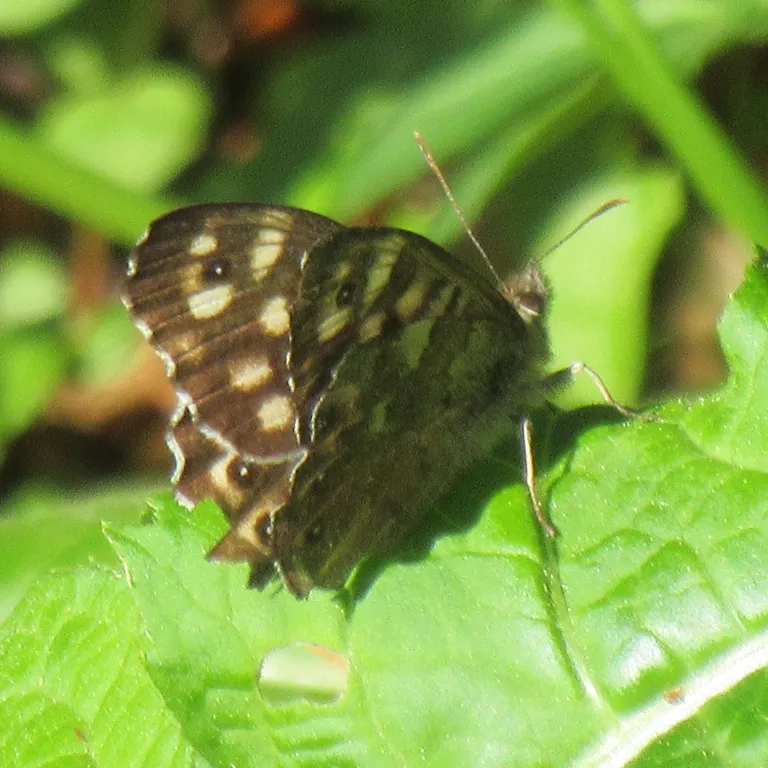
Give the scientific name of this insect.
Pararge aegeria
